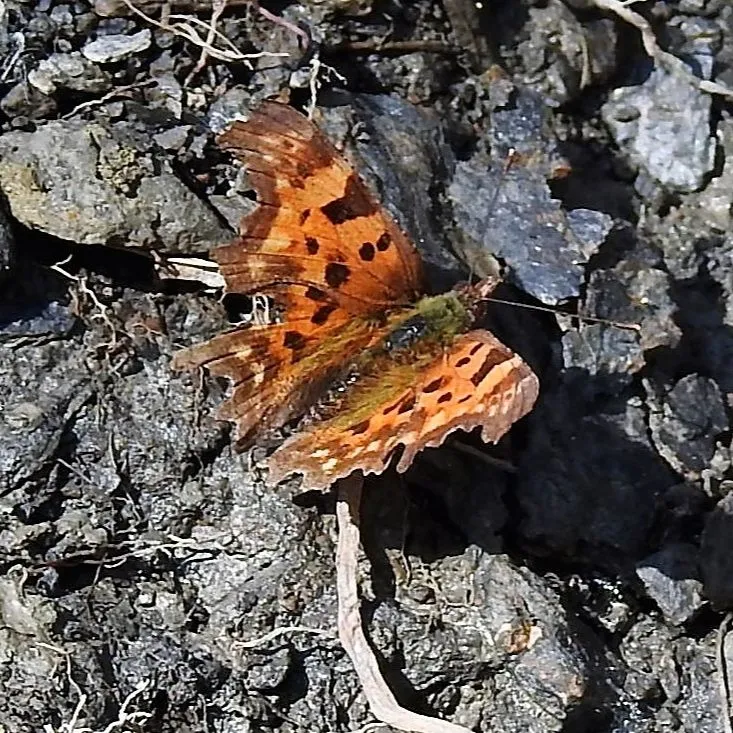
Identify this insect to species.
Polygonia c-album
